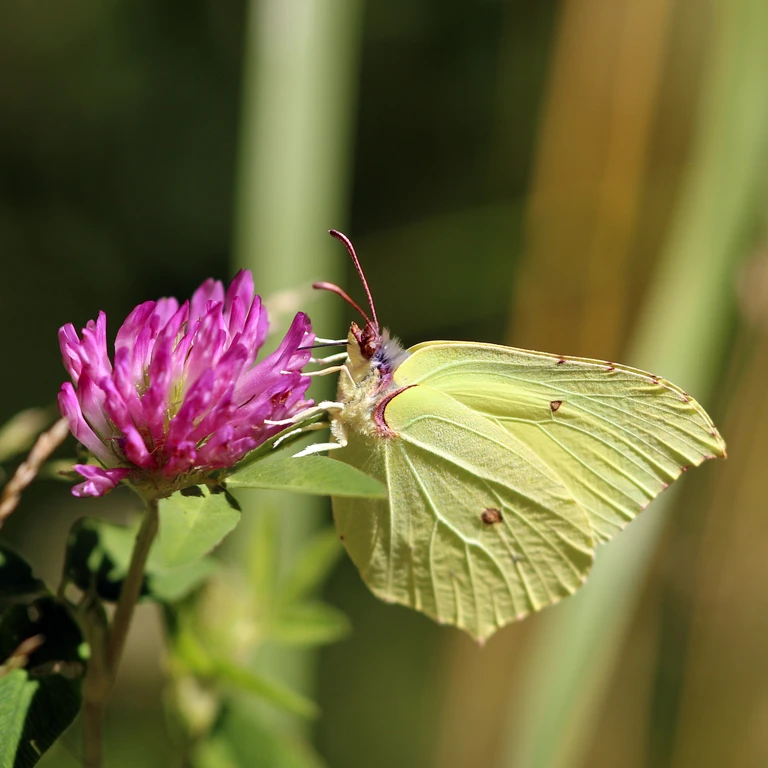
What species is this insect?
Gonepteryx rhamni
